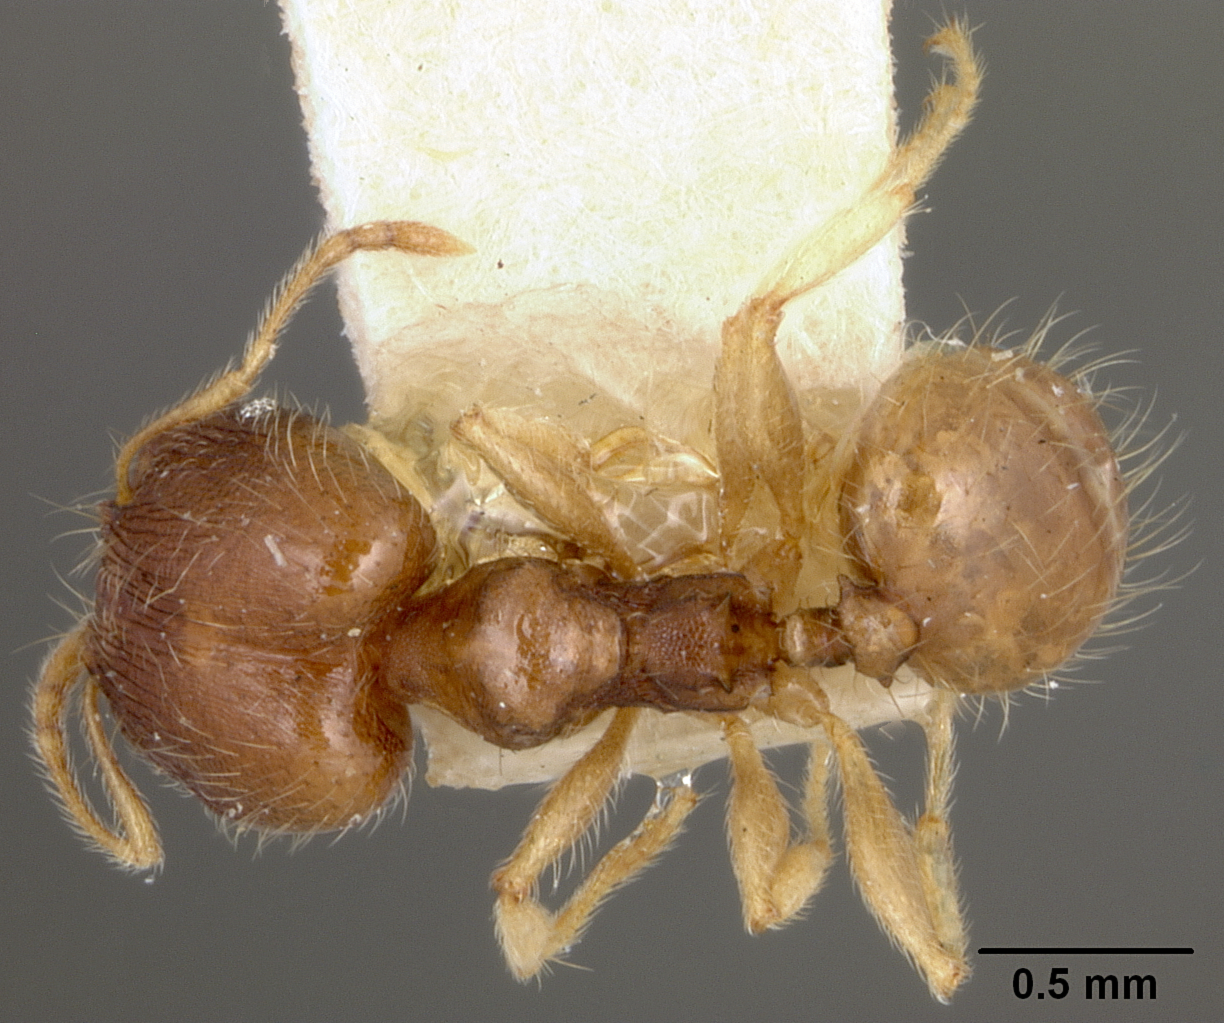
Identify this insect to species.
Pheidole floridana
